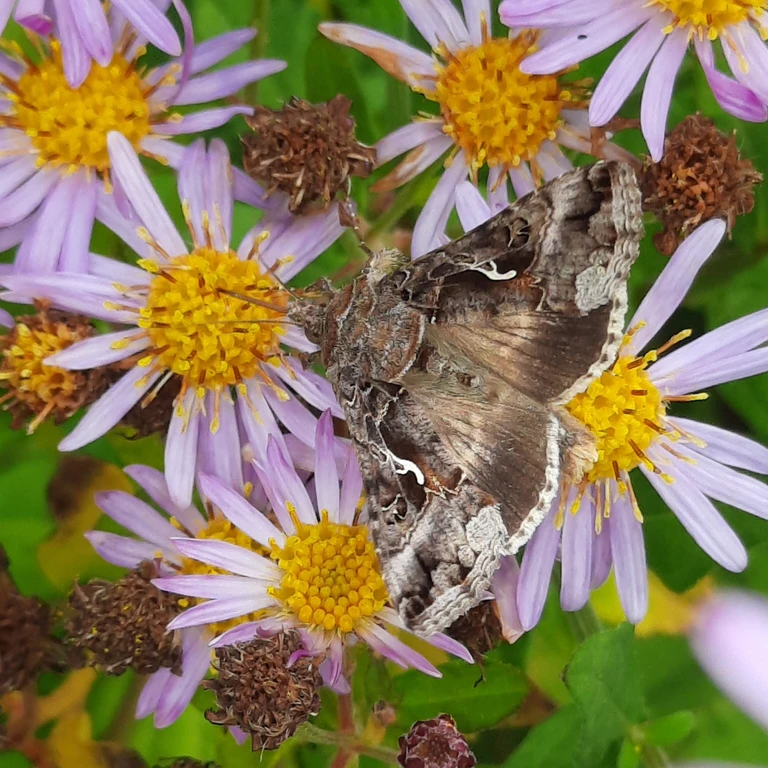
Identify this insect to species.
Autographa gamma
